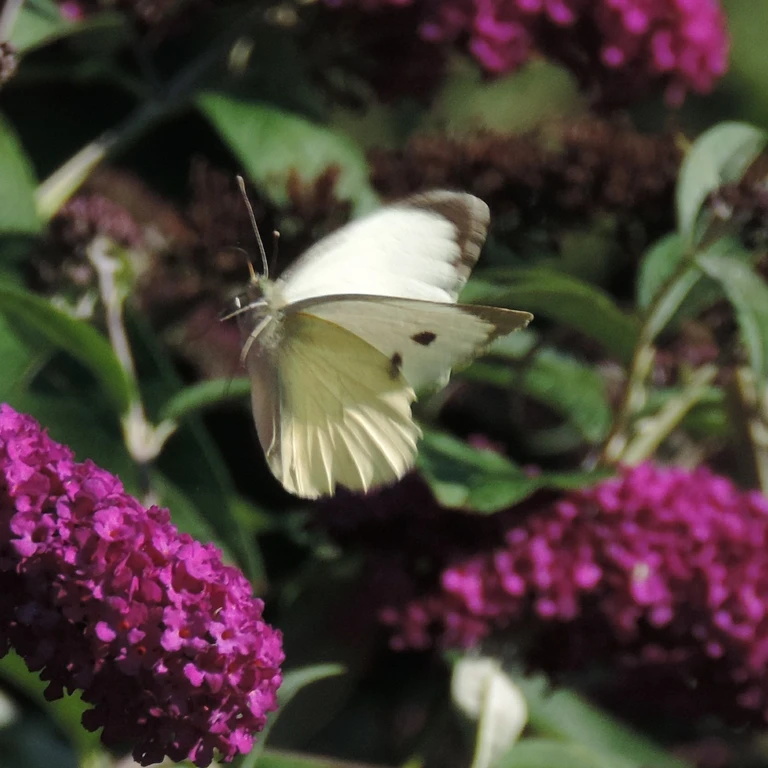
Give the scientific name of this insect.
Pieris brassicae
